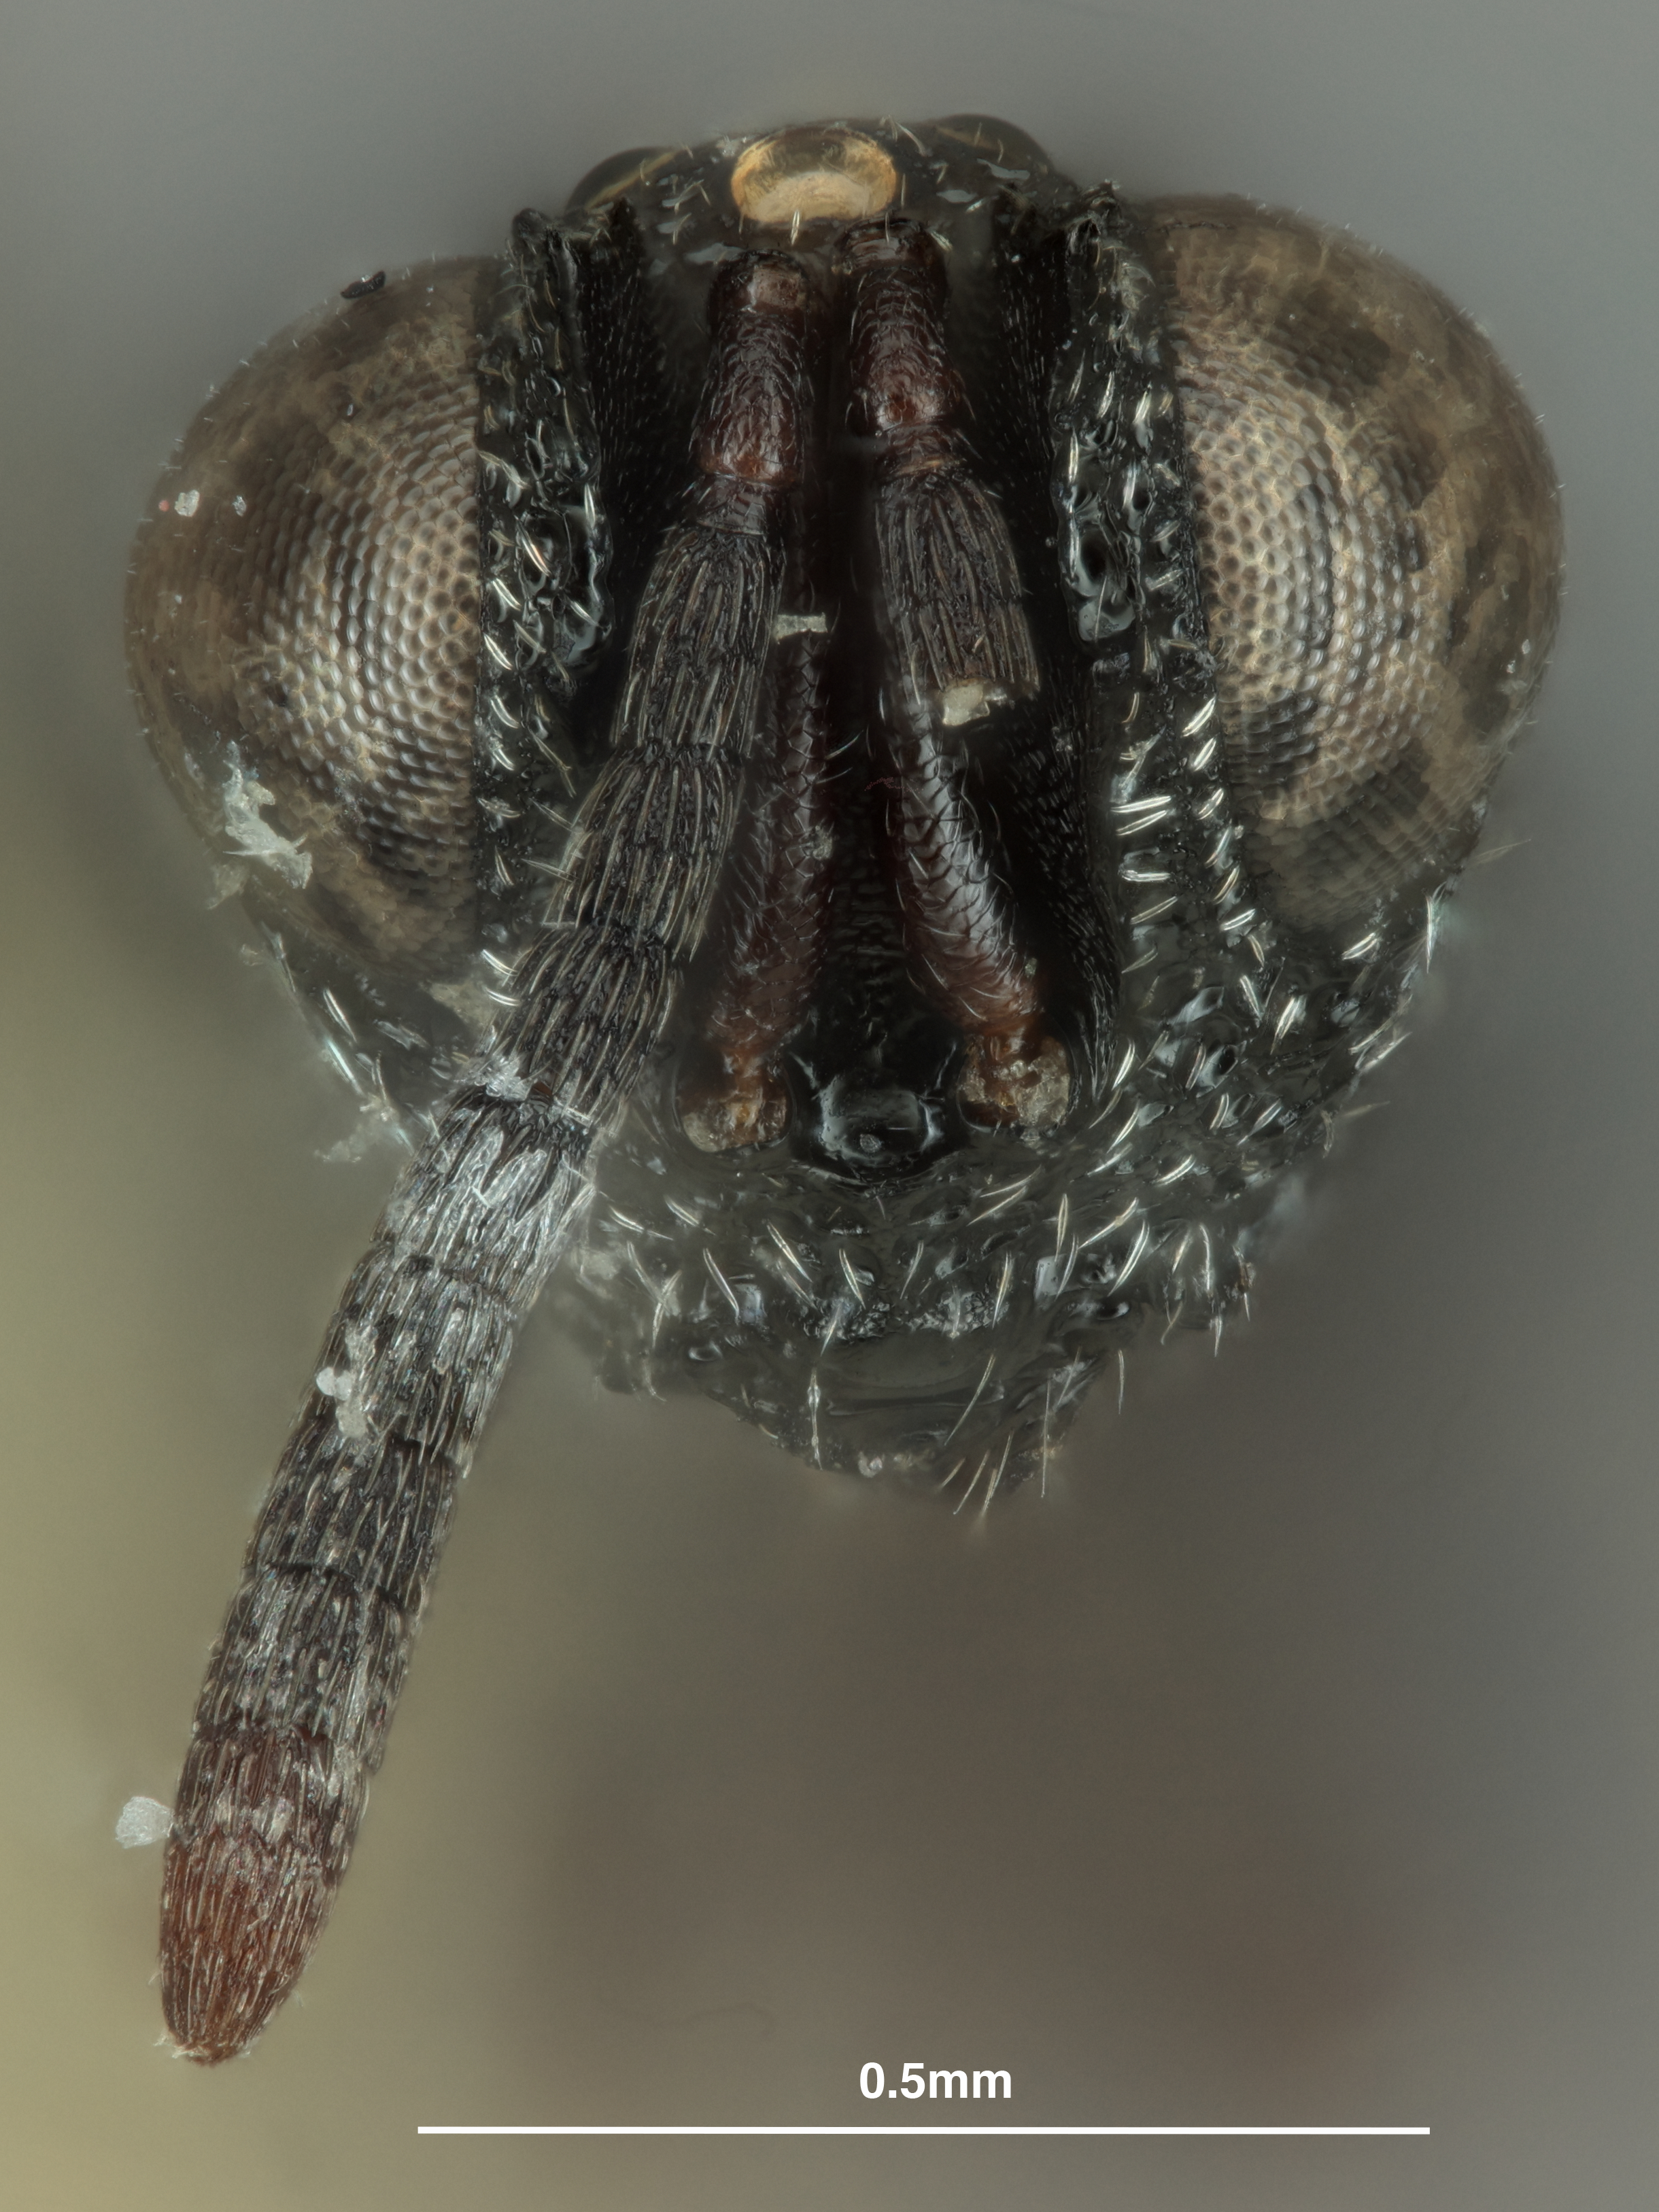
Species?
Dirhinus altispina
